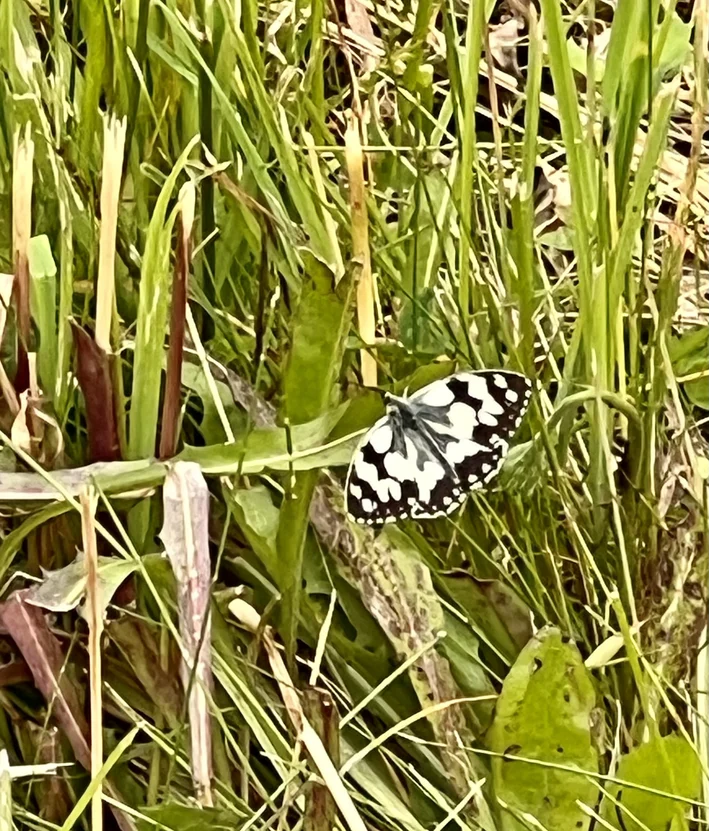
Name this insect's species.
Melanargia galathea
